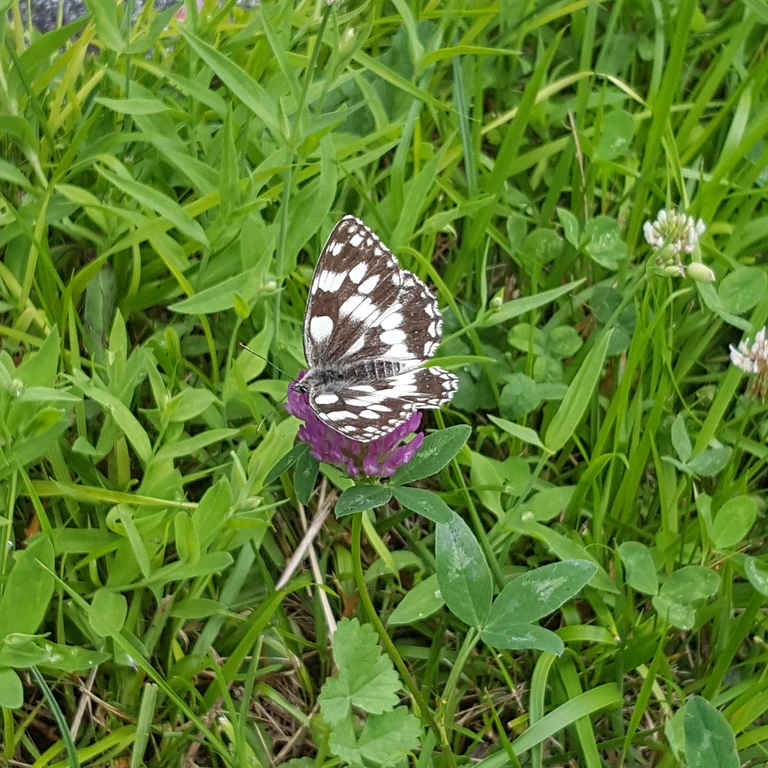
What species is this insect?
Melanargia galathea
